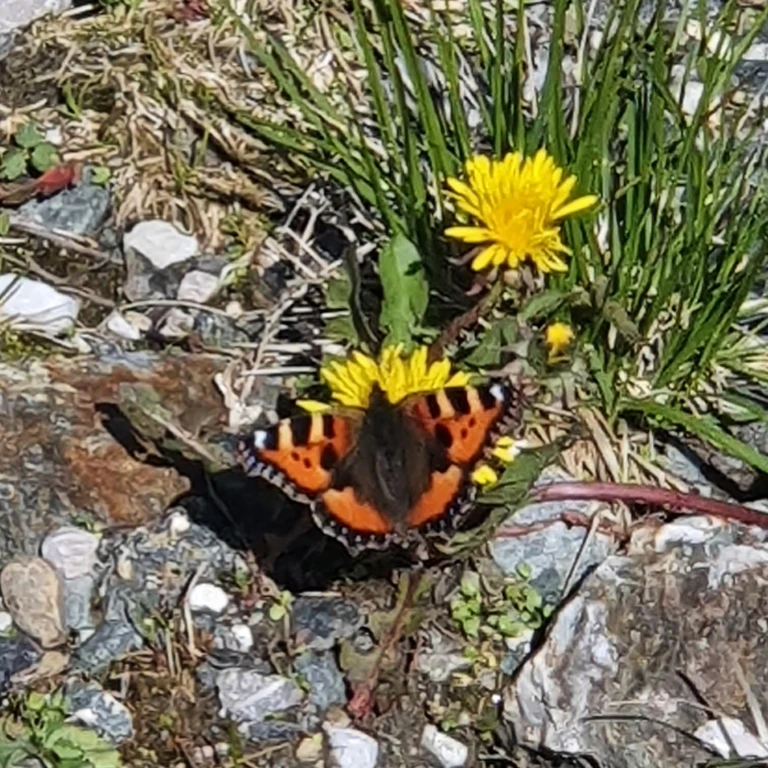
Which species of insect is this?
Aglais urticae
